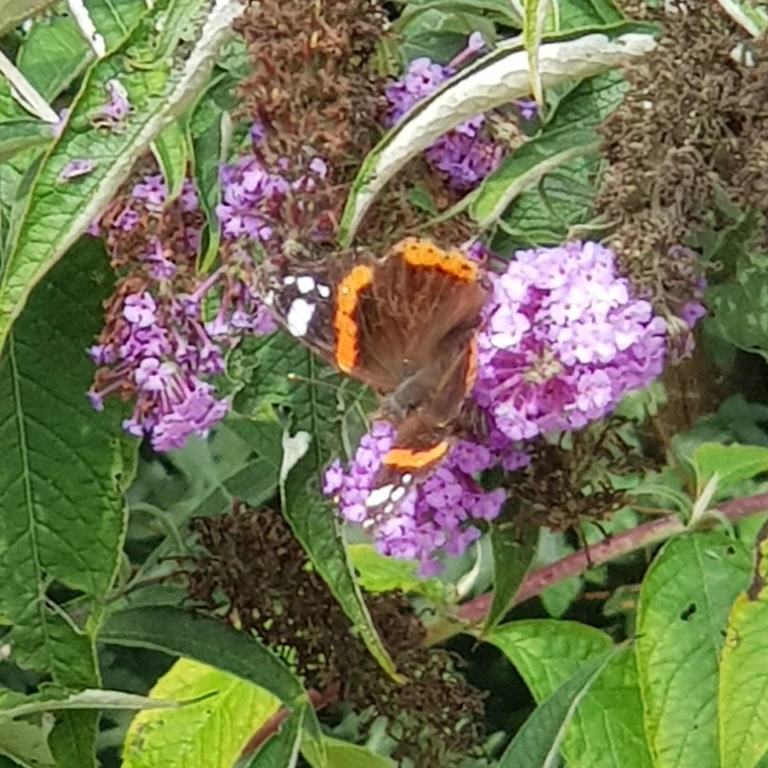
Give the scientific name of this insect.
Vanessa atalanta
